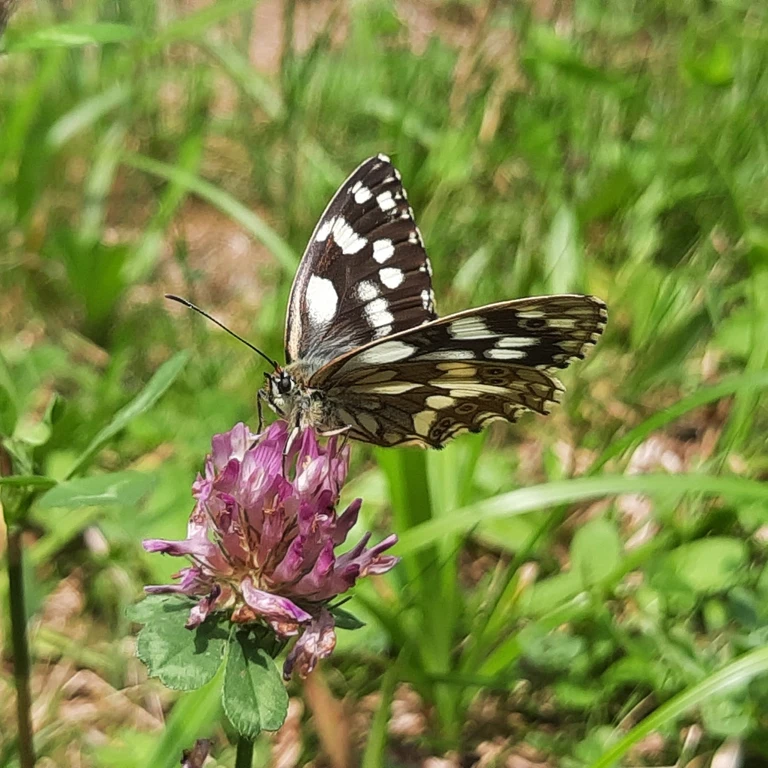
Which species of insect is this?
Melanargia galathea
